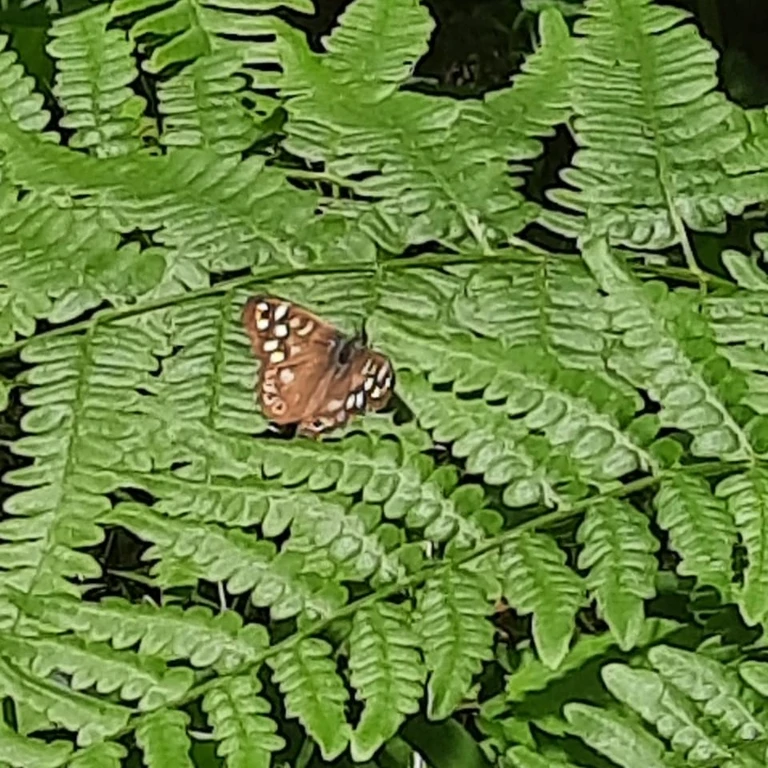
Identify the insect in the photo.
Pararge aegeria
